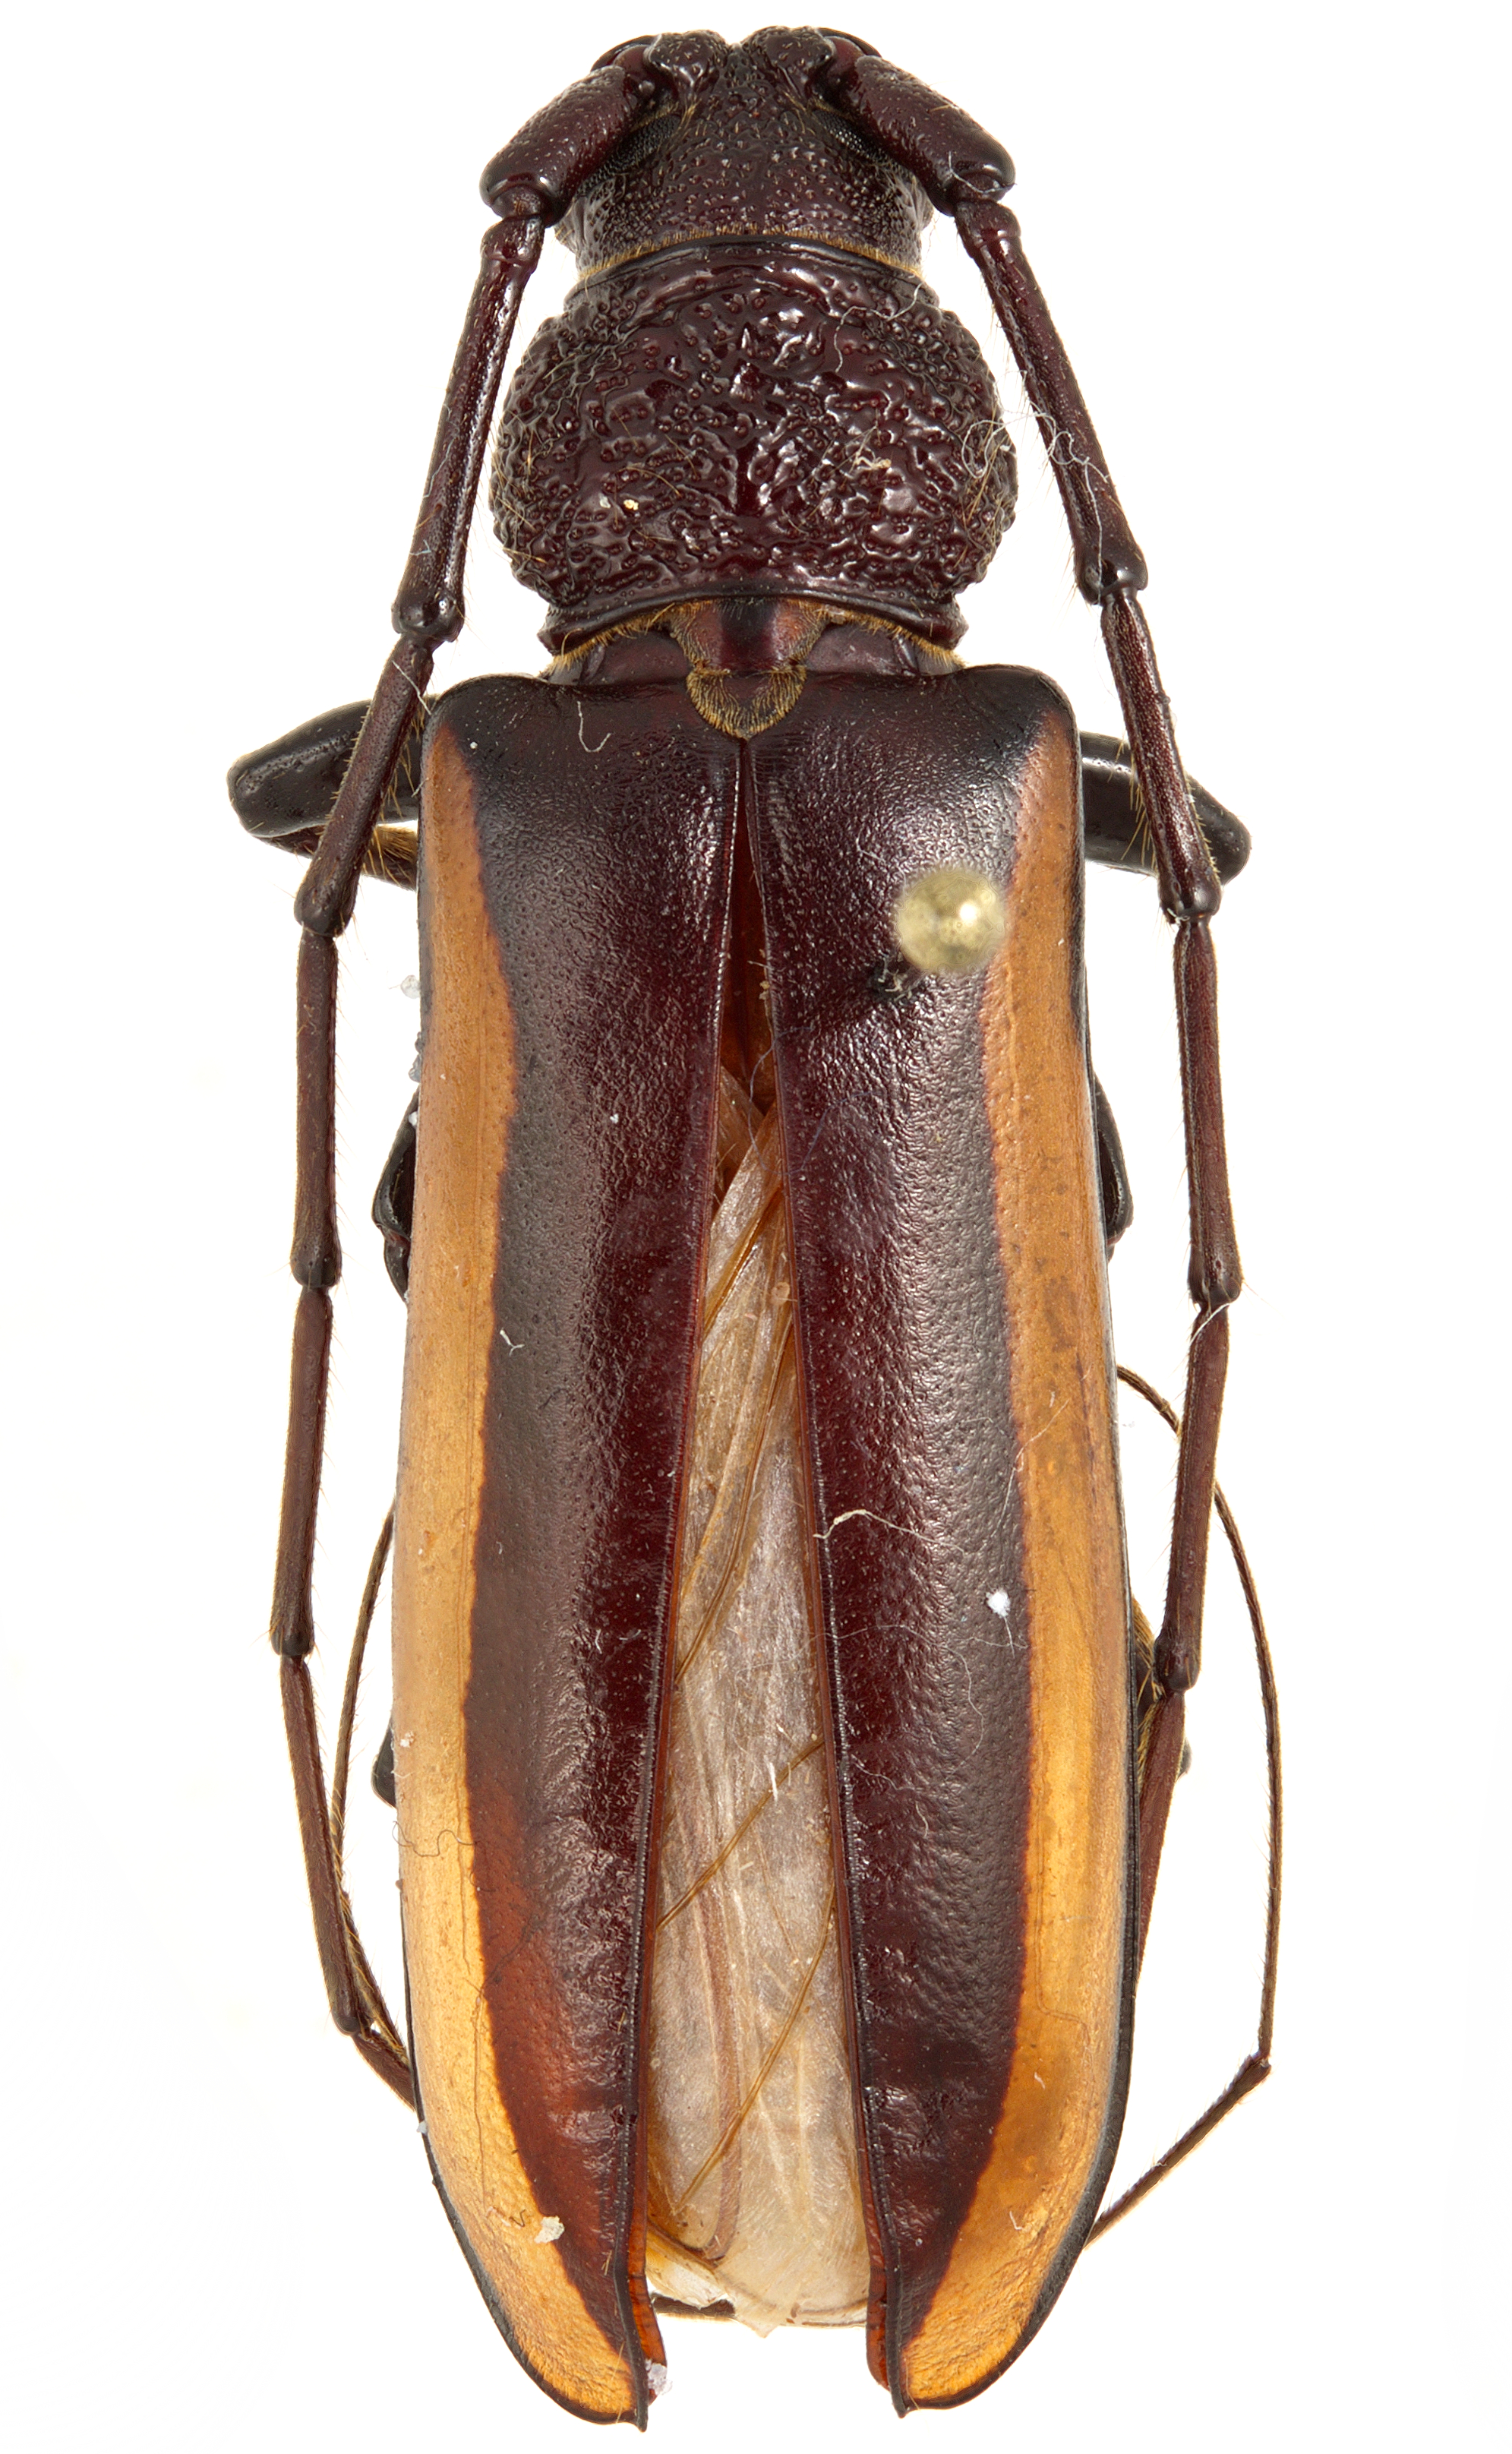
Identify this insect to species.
Poeciloxestia lateralis
